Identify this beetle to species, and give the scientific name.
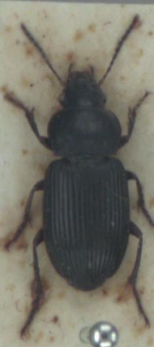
Anisodactylus nemorivagus
